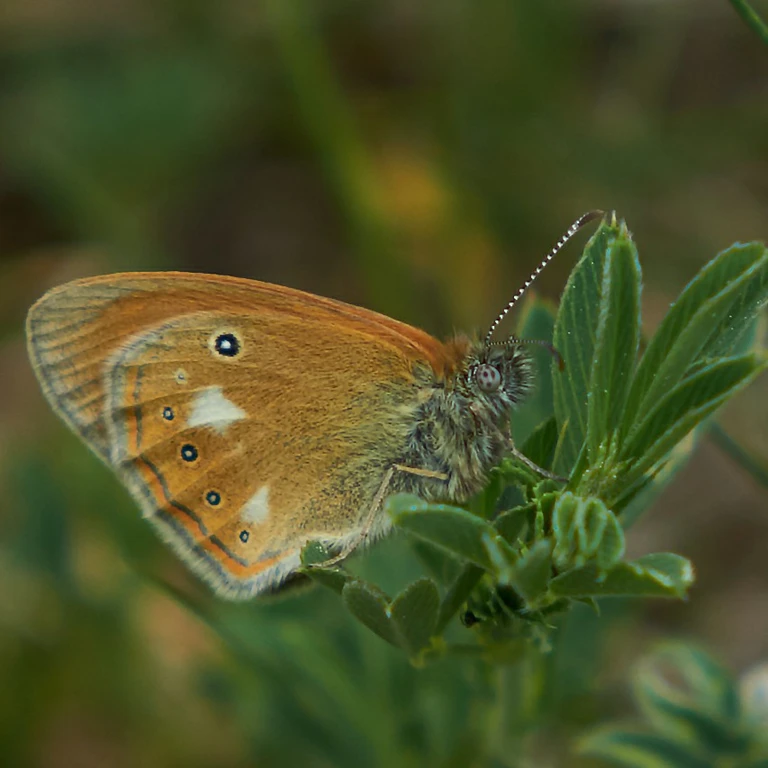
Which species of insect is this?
Coenonympha glycerion (also Coenonympha iphis)
